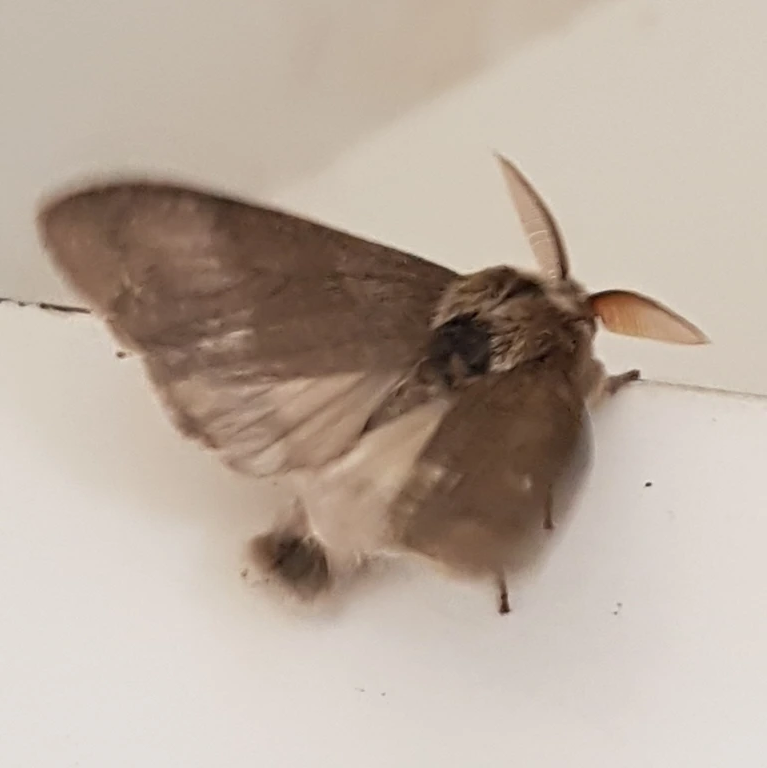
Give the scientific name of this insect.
Calliteara pudibunda
